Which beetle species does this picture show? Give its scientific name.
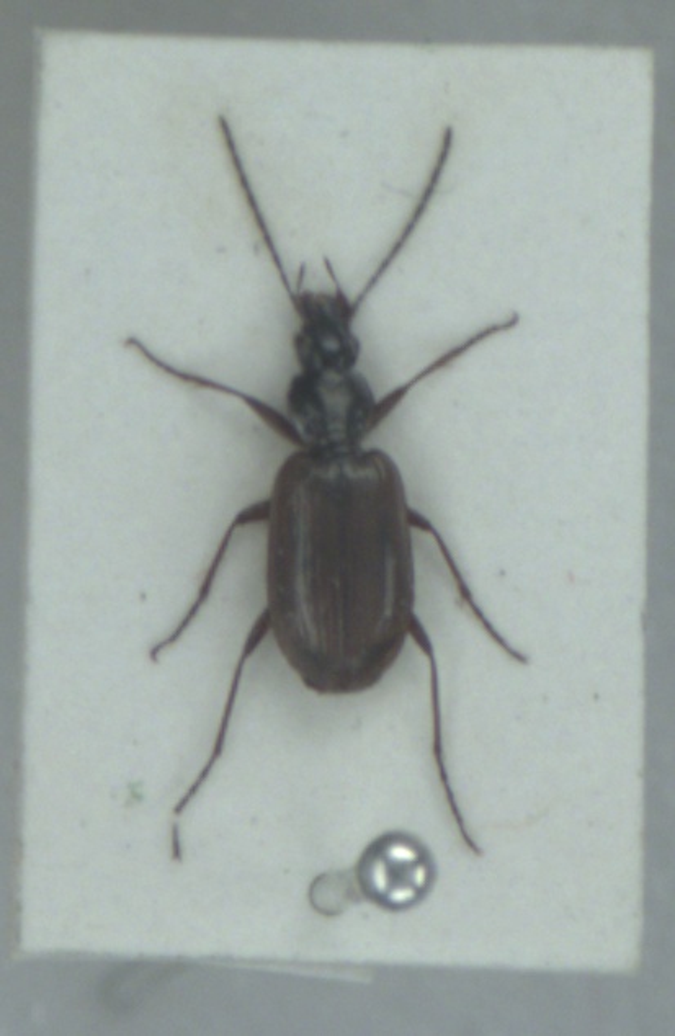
Agonum piceum
